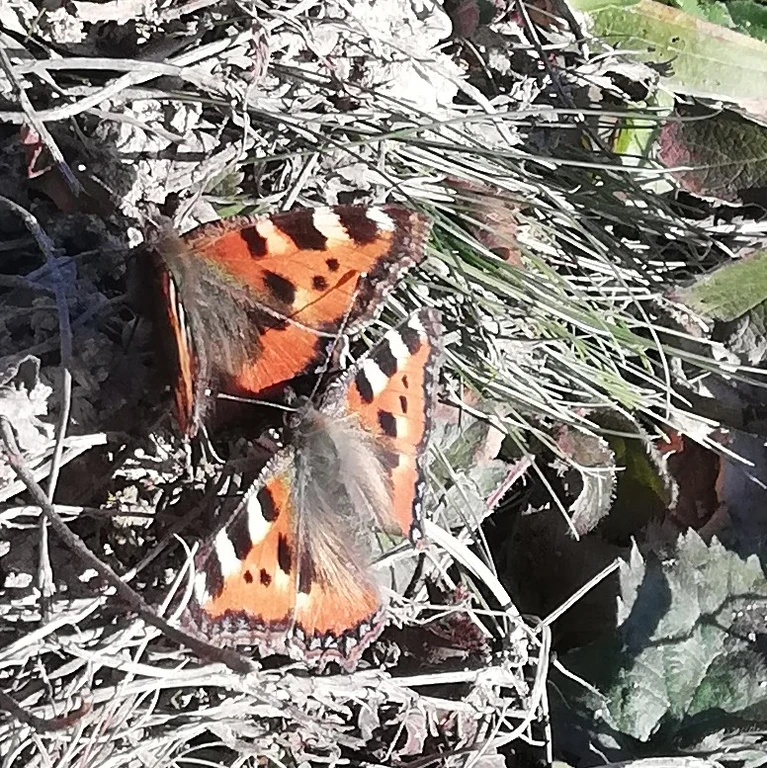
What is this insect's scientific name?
Aglais urticae
